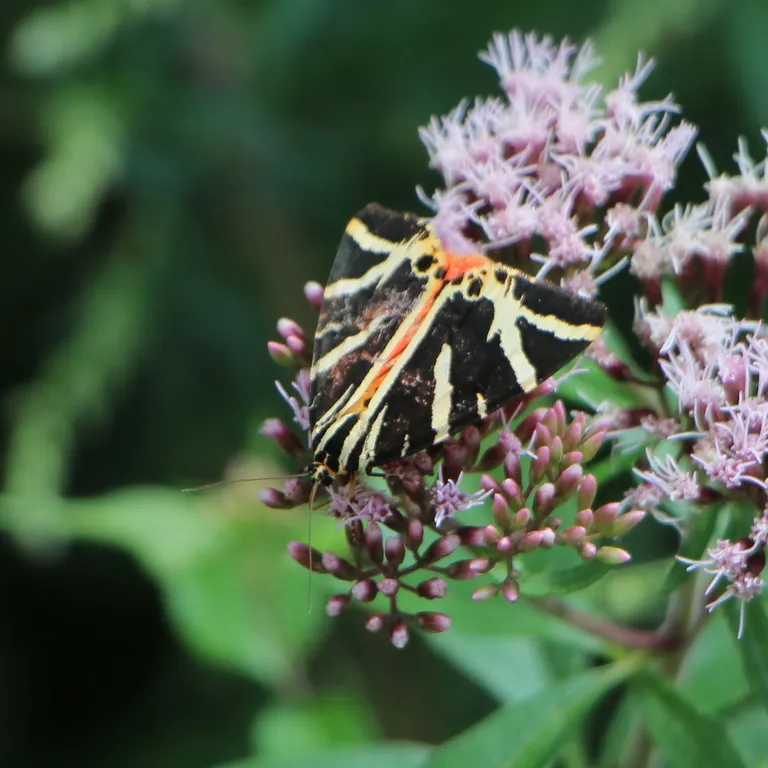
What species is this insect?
Euplagia quadripunctaria
